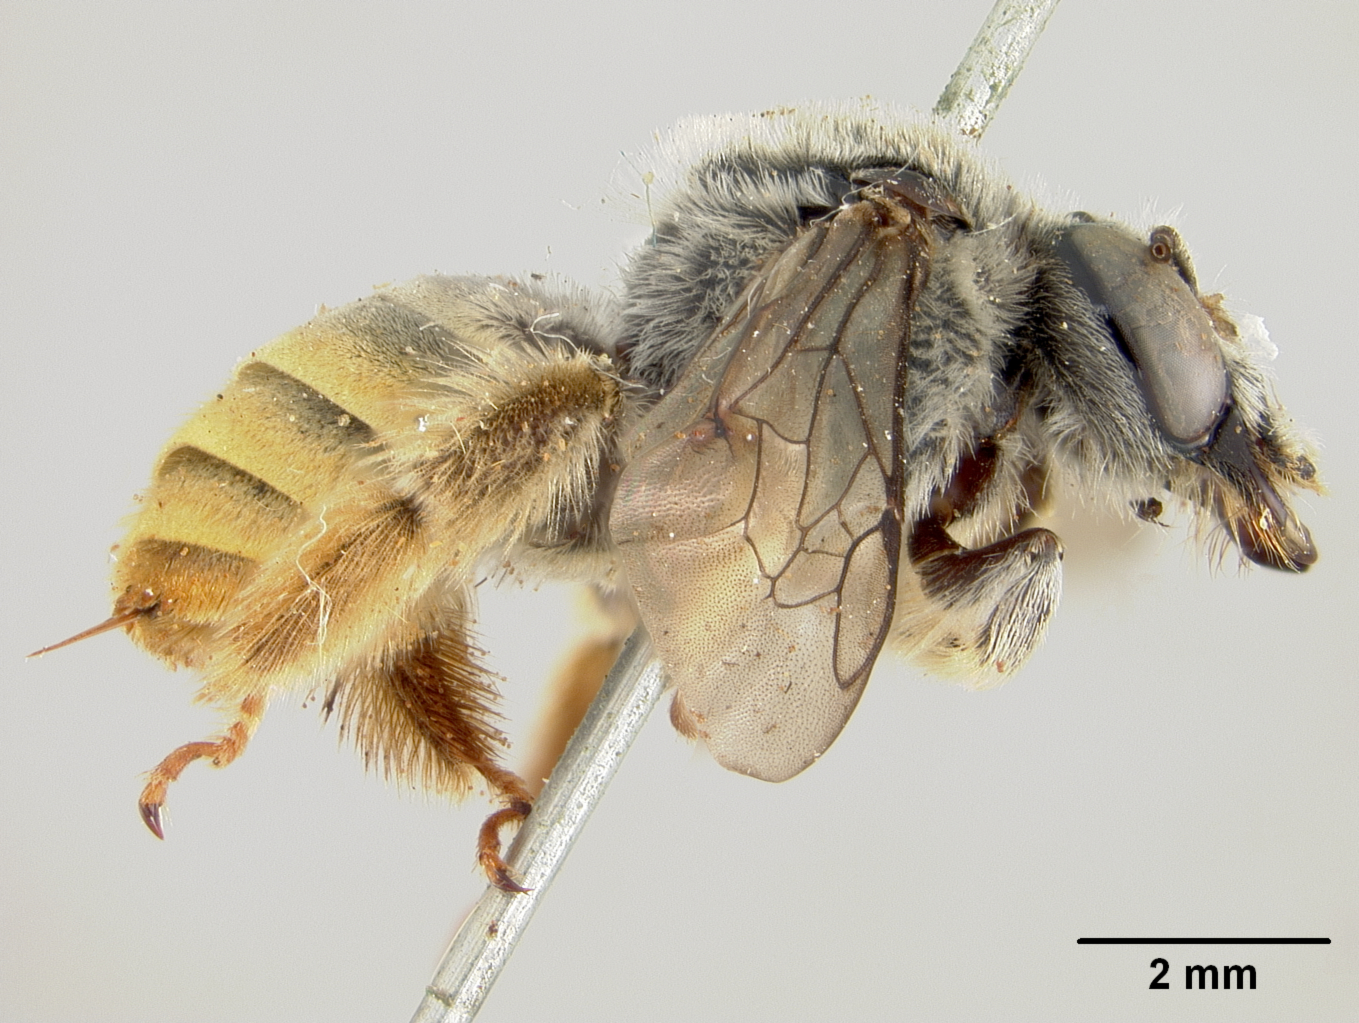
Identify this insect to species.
Diadasia callura
